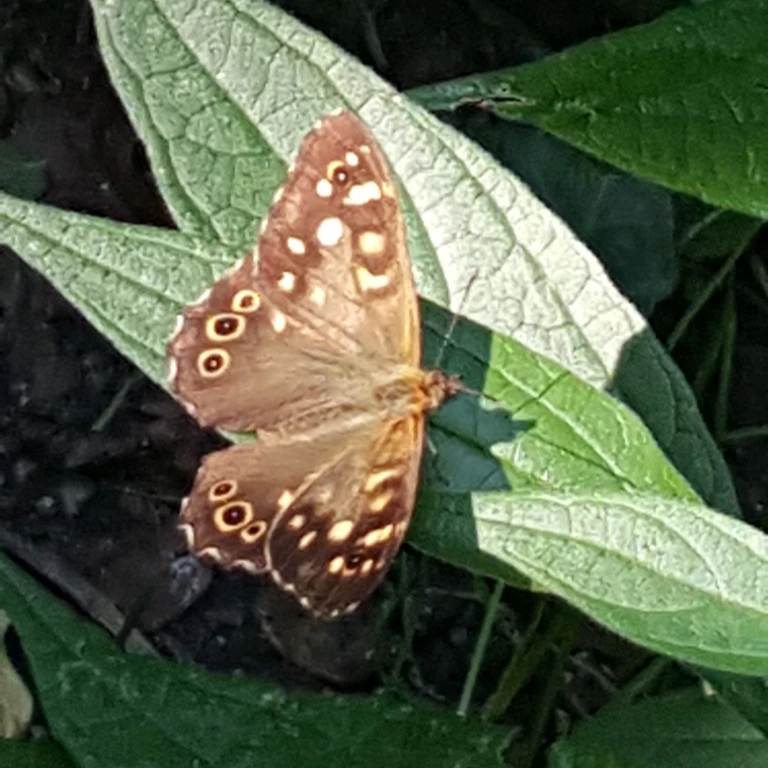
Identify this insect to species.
Pararge aegeria
